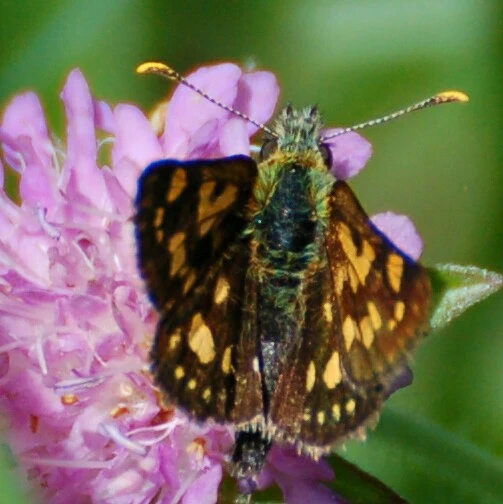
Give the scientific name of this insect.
Carterocephalus palaemon
